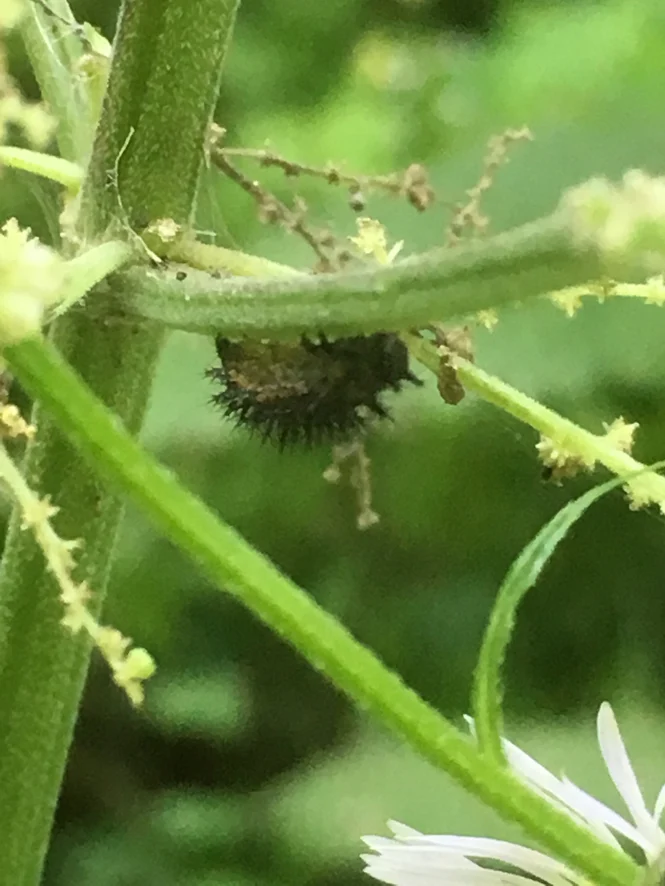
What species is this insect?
Araschnia levana
